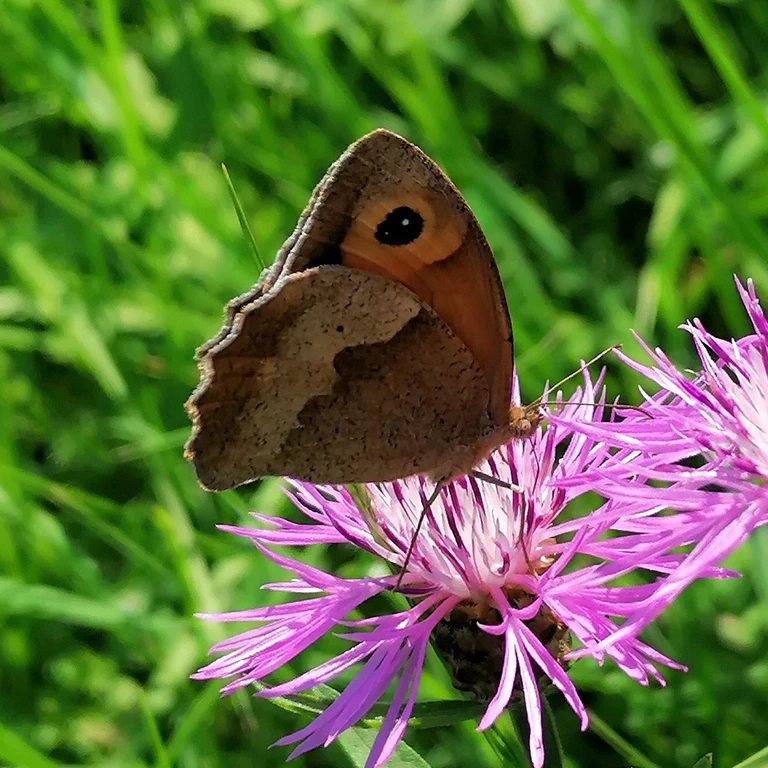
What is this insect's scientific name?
Maniola jurtina
